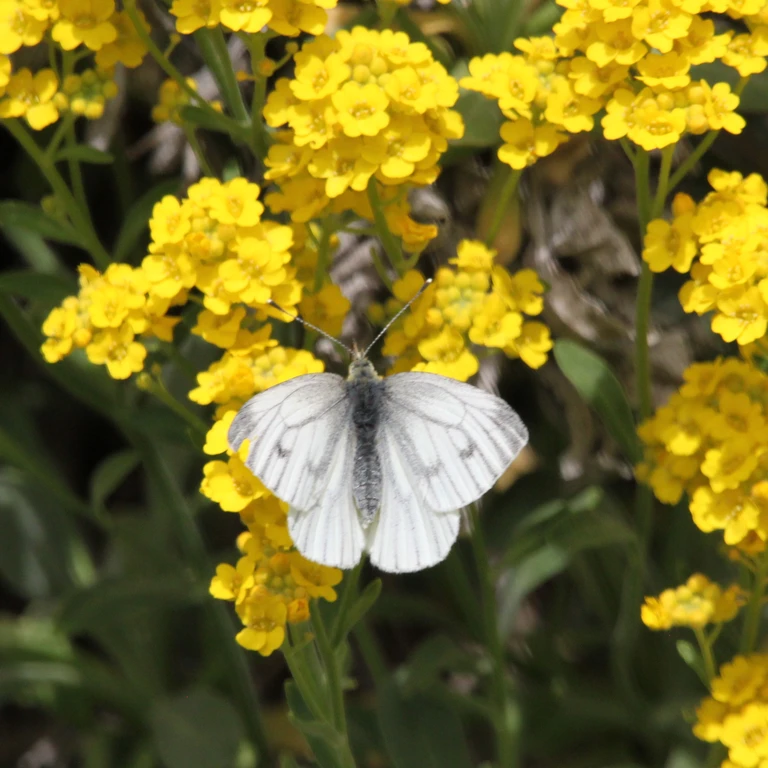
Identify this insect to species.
Pieris napi
